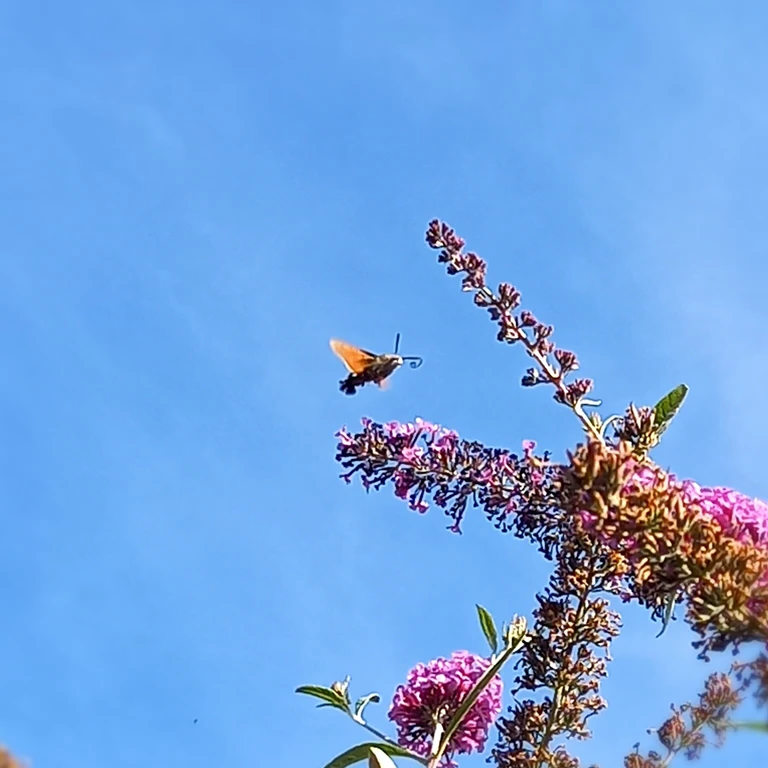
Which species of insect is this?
Macroglossum stellatarum
